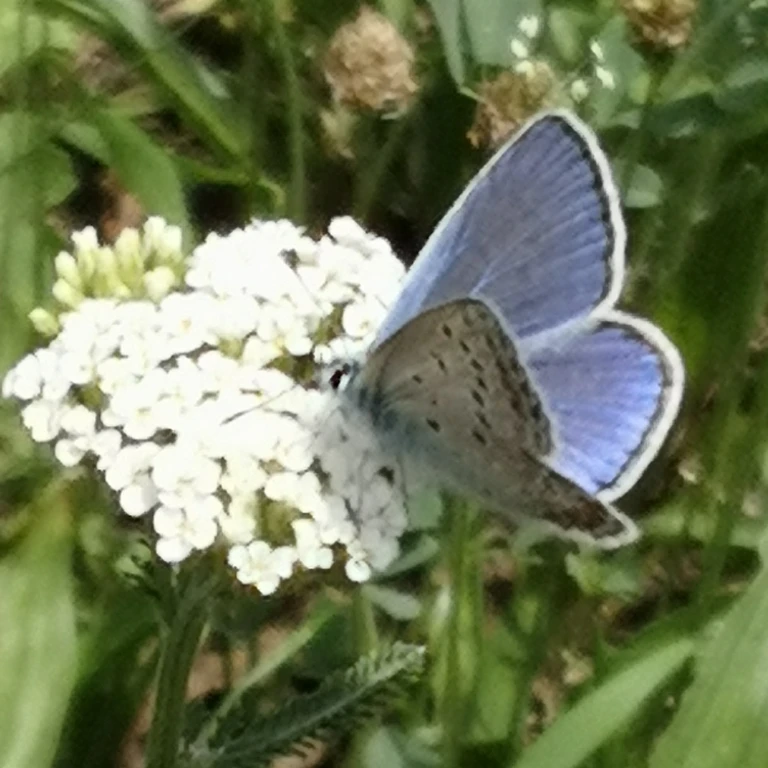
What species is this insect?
Polyommatus icarus
